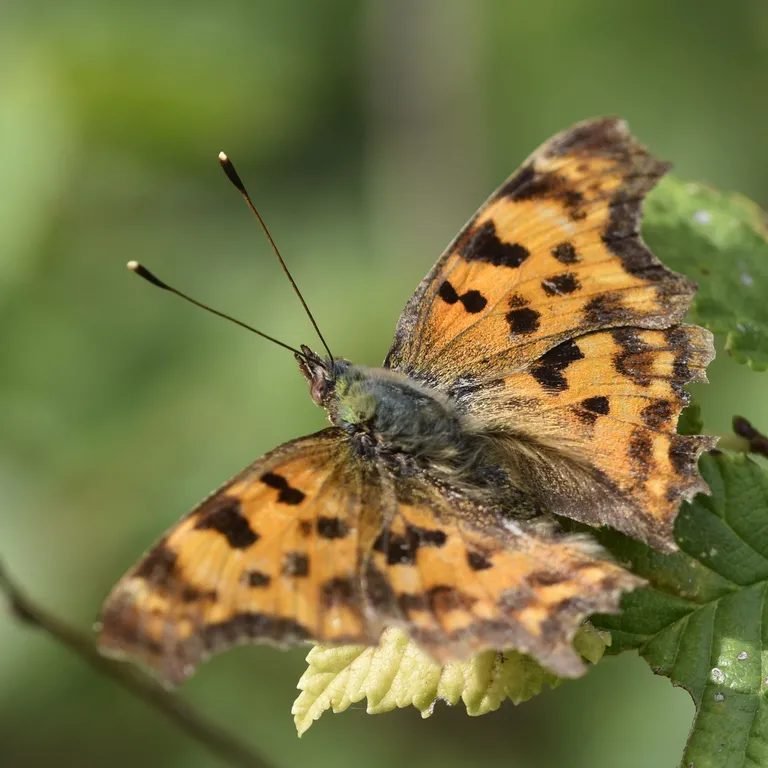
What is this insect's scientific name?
Polygonia c-album
